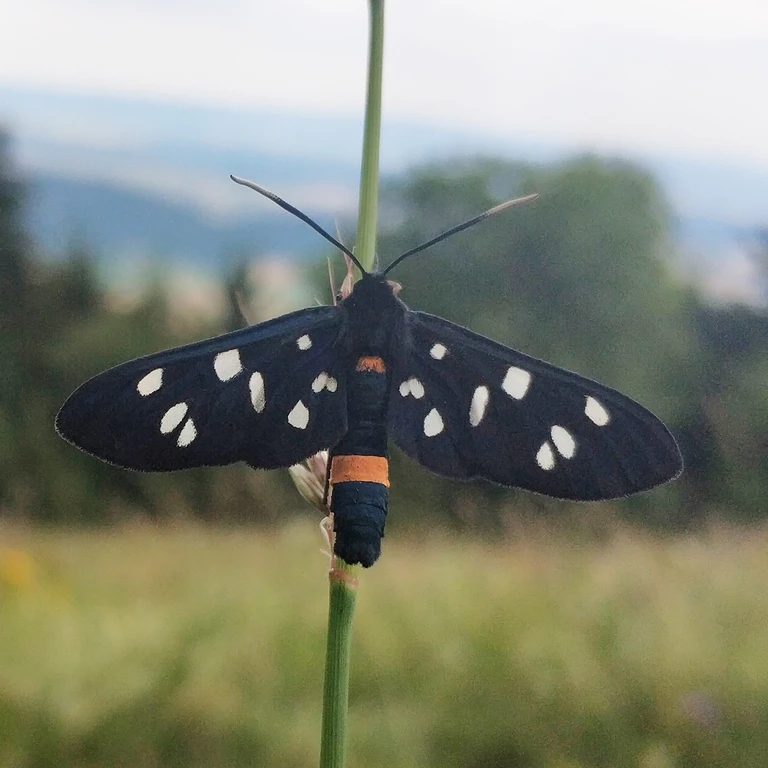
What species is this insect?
Amata phegea
